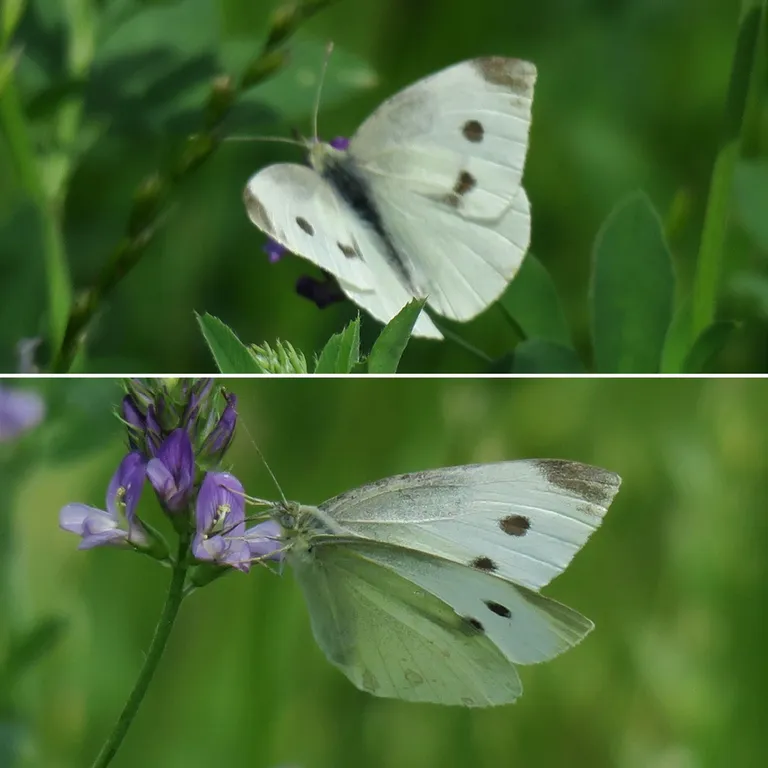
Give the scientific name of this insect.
Pieris rapae
